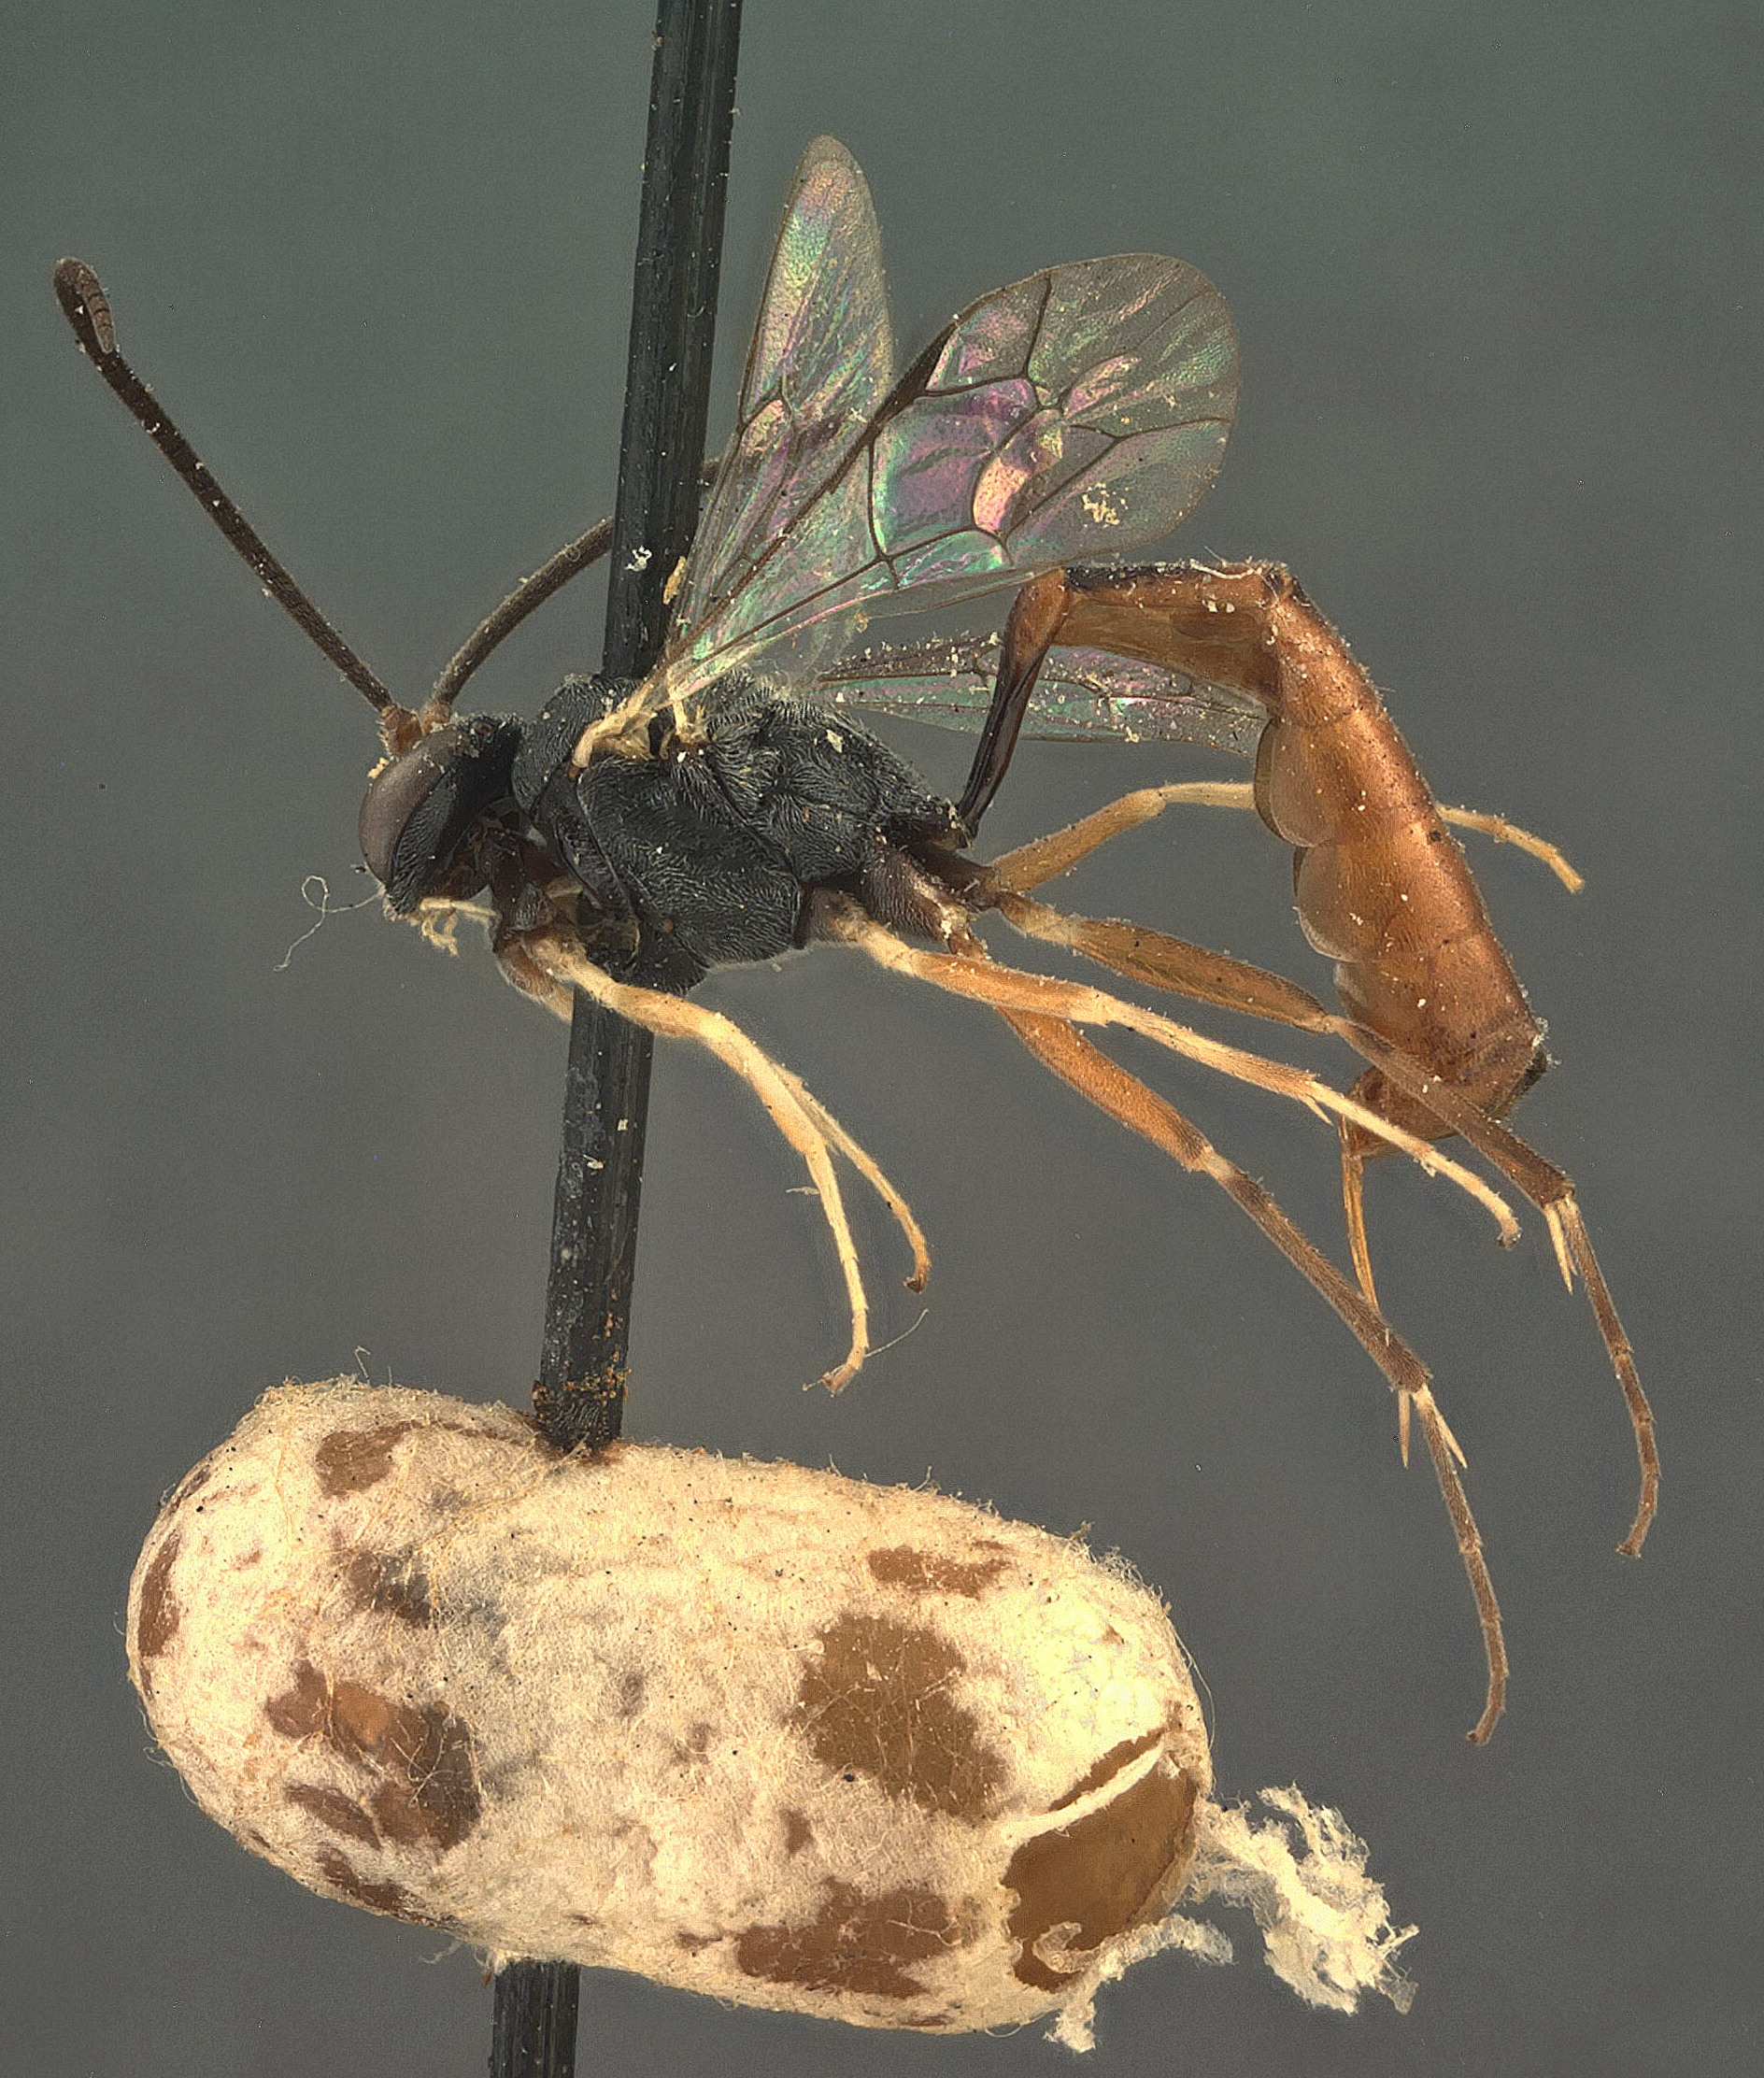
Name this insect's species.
Amorphota orgyiae
